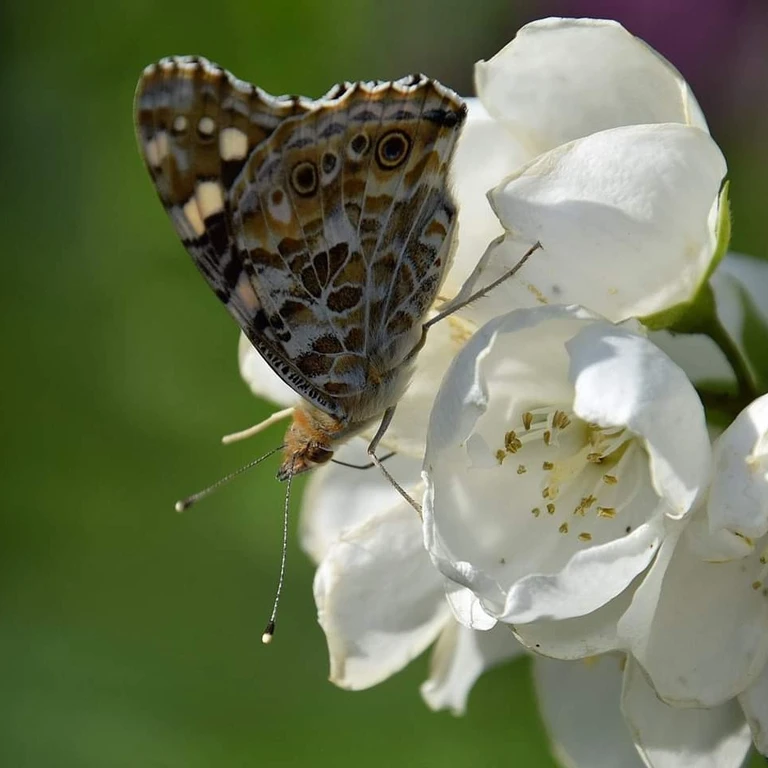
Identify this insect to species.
Vanessa cardui
